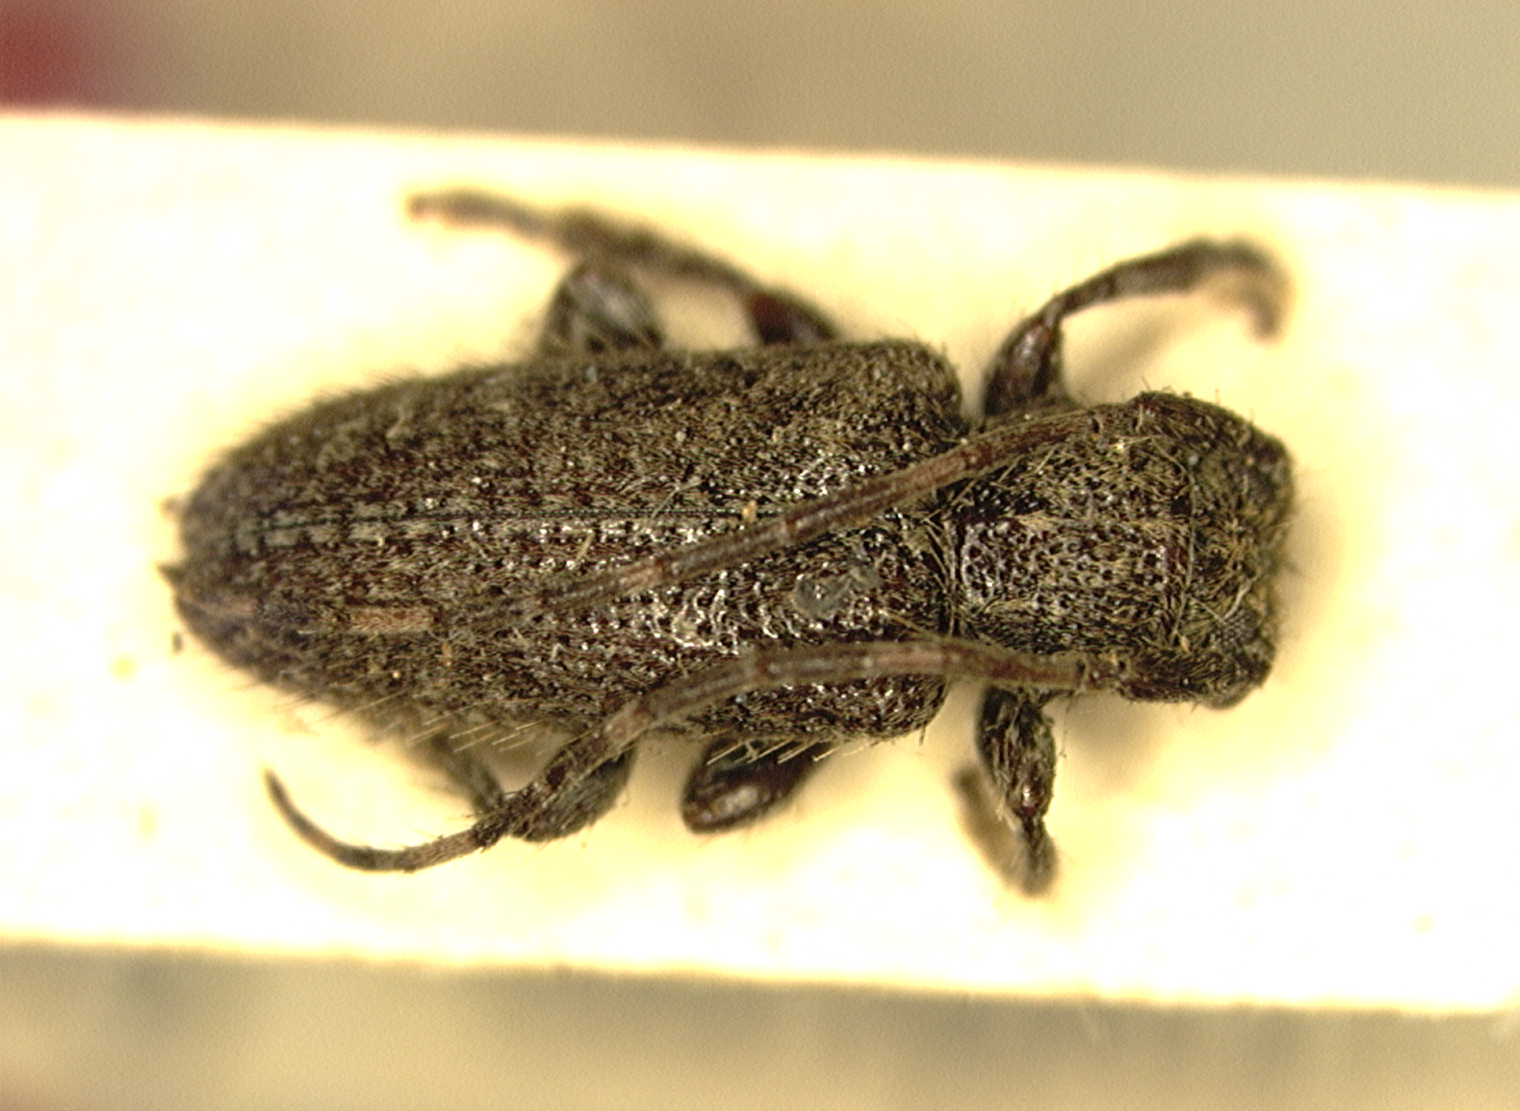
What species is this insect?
Estoloides costaricensis
